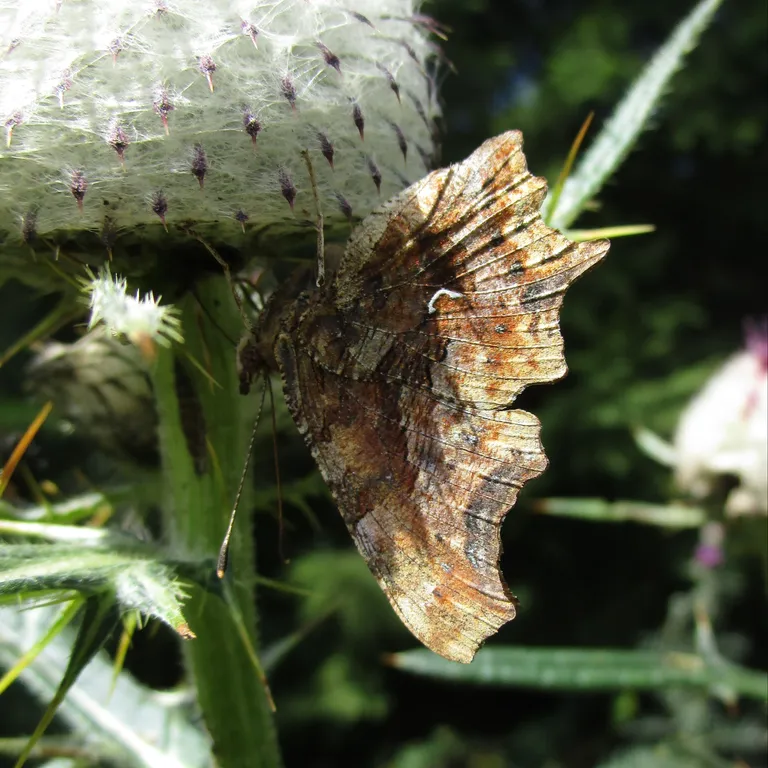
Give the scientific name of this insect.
Polygonia c-album
